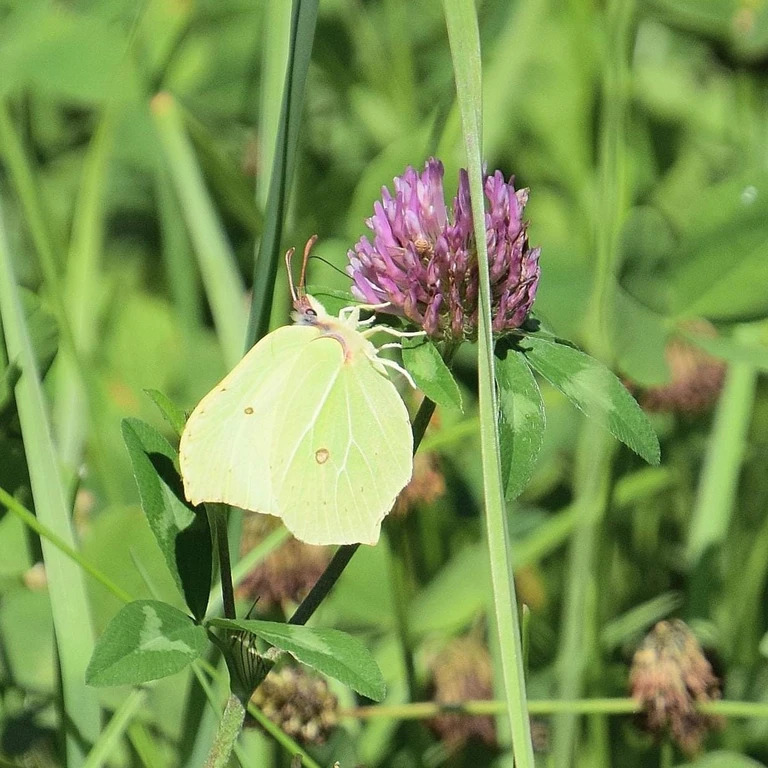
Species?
Gonepteryx rhamni
